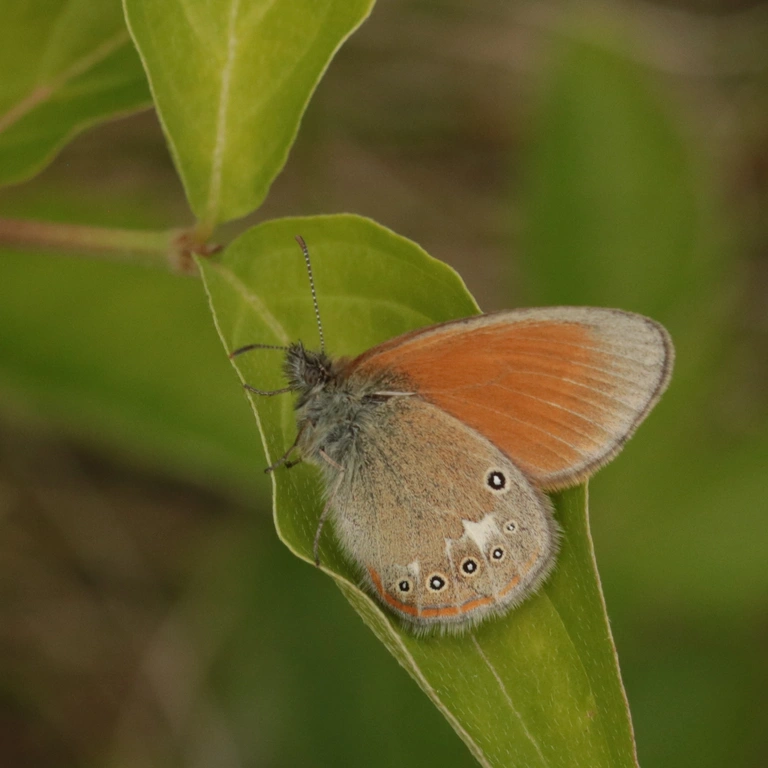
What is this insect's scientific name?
Coenonympha glycerion (also Coenonympha iphis)
